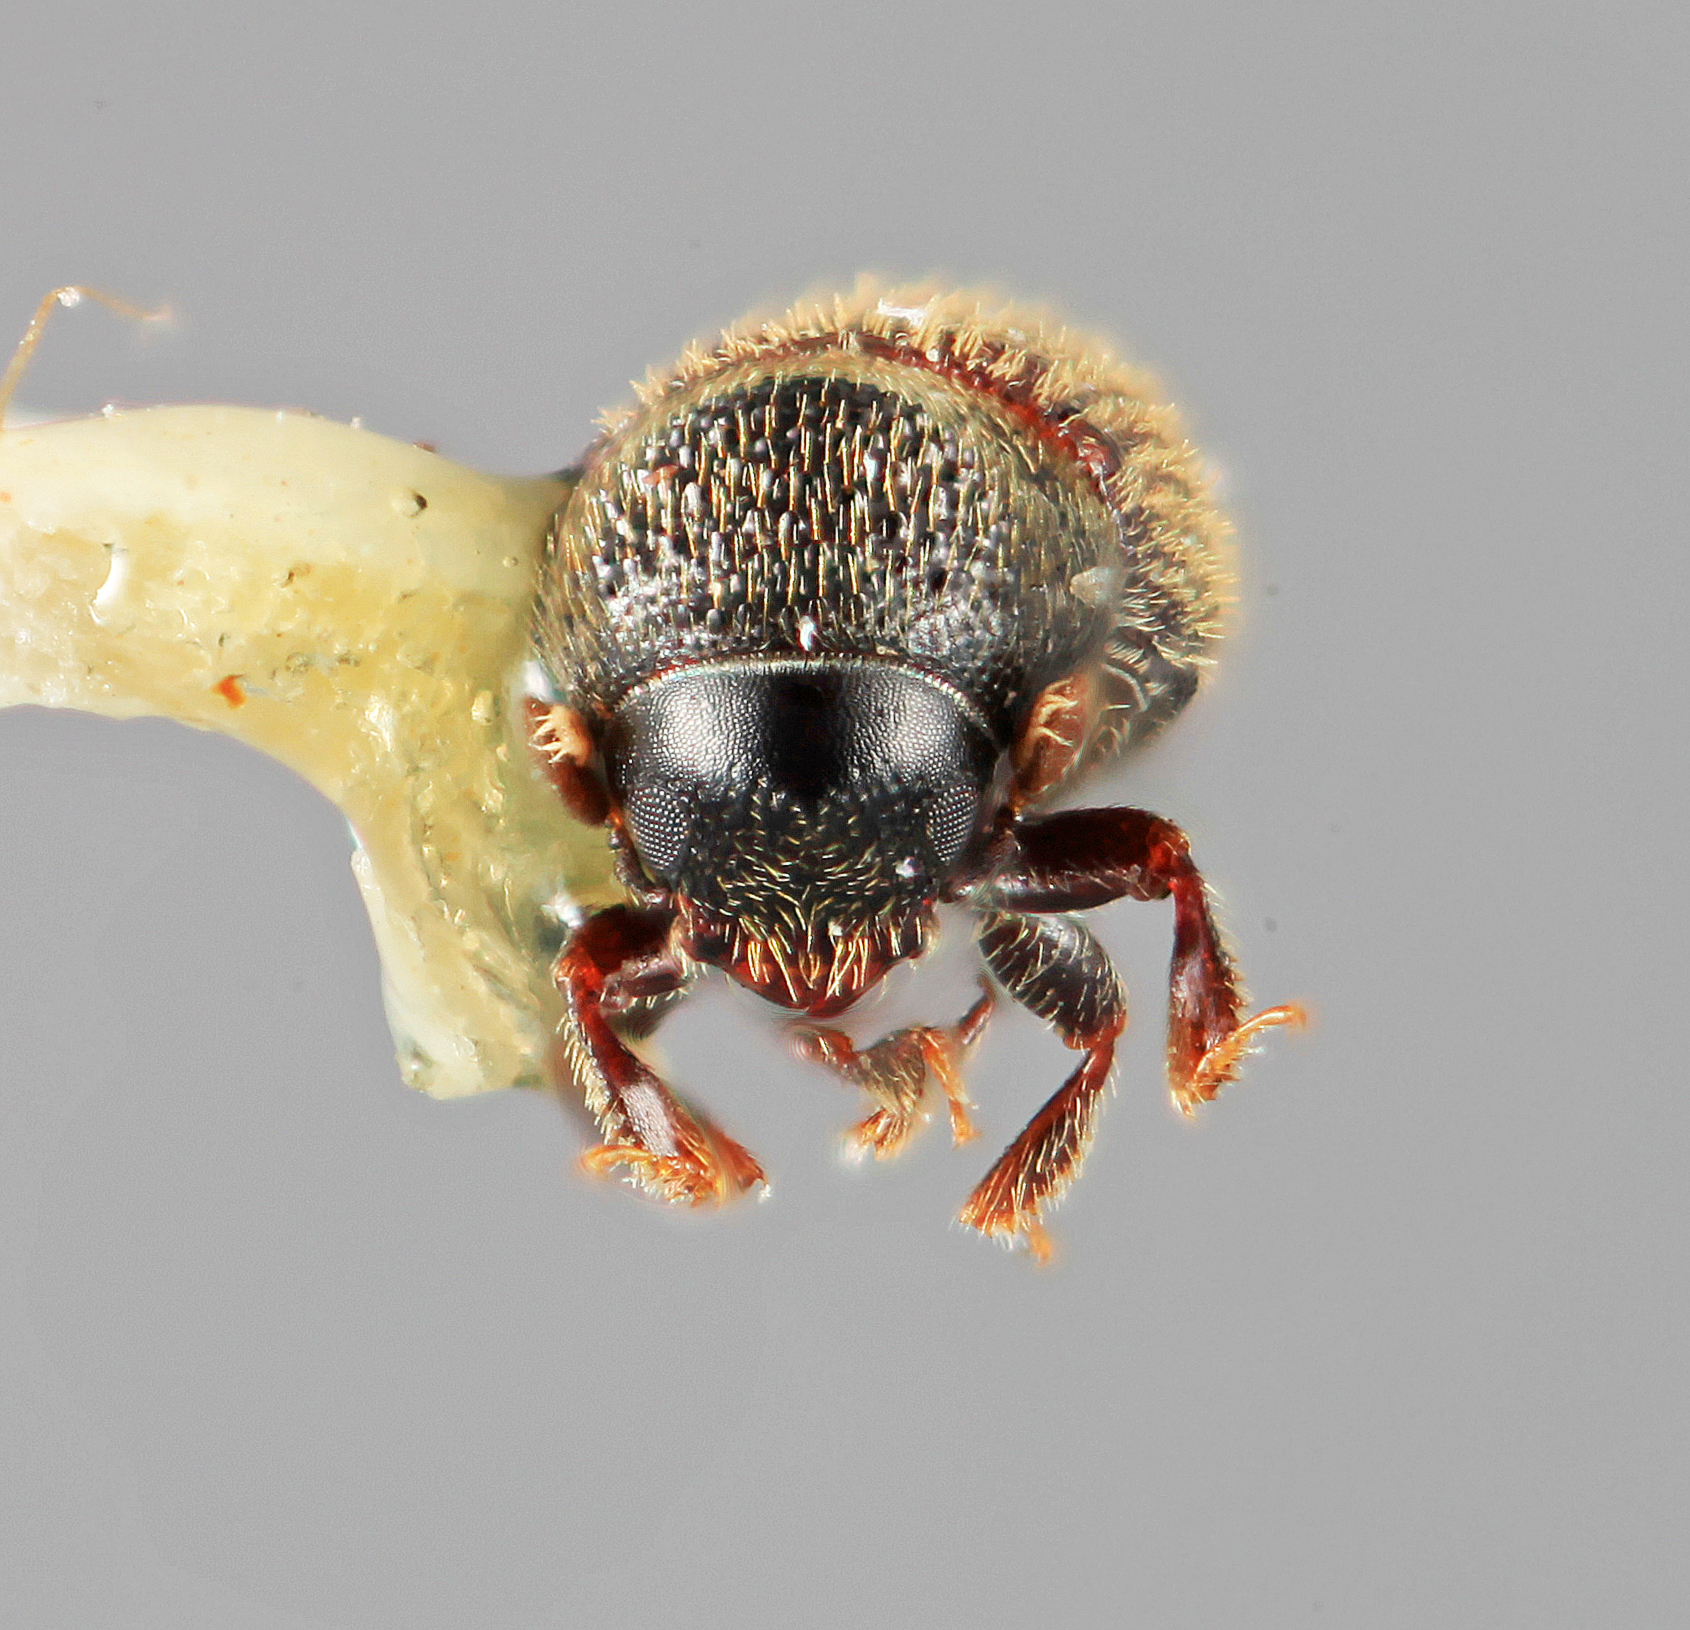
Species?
Cryphalomorphus setifer
